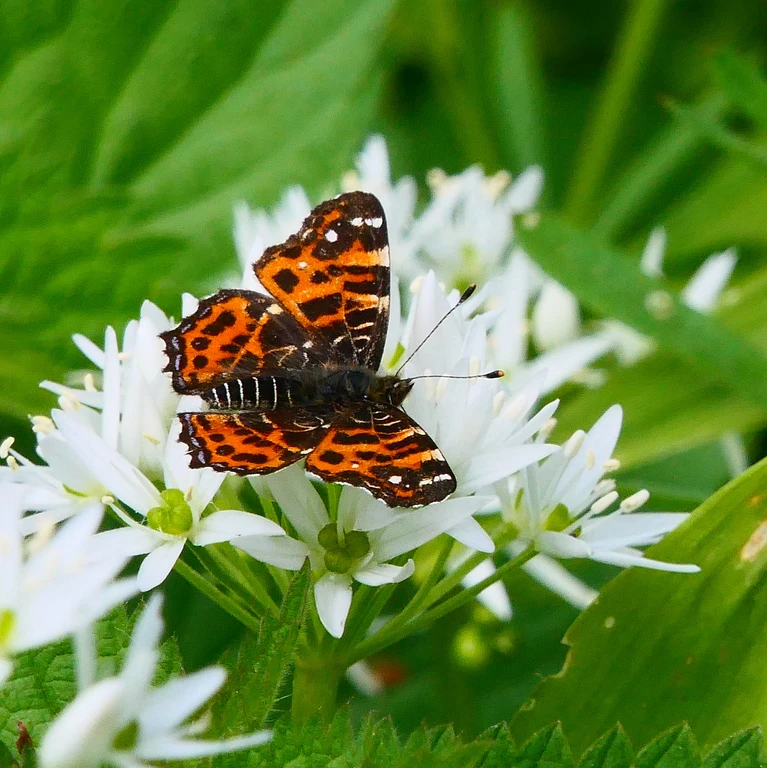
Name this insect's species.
Araschnia levana
